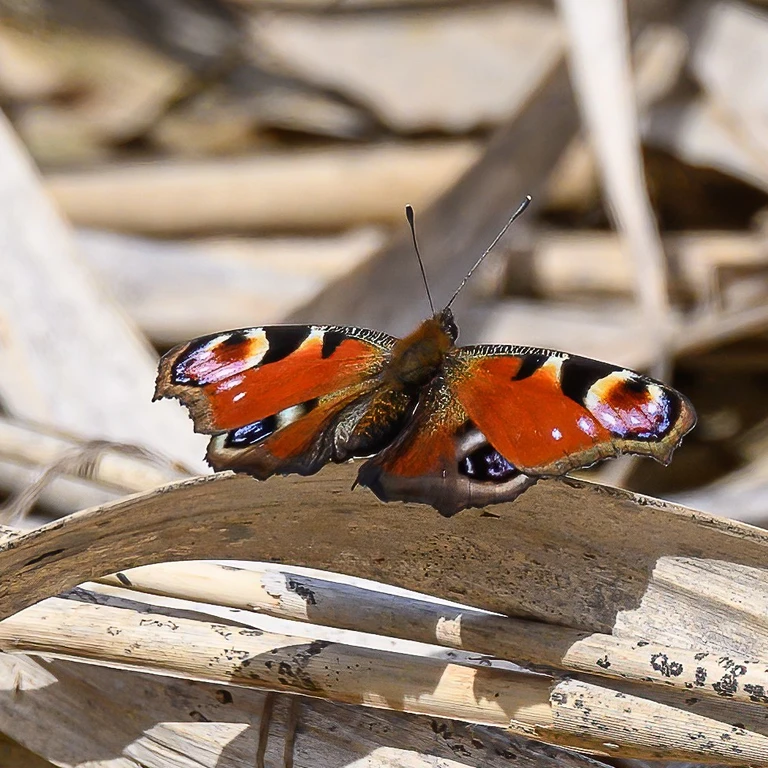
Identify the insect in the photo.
Aglais io
